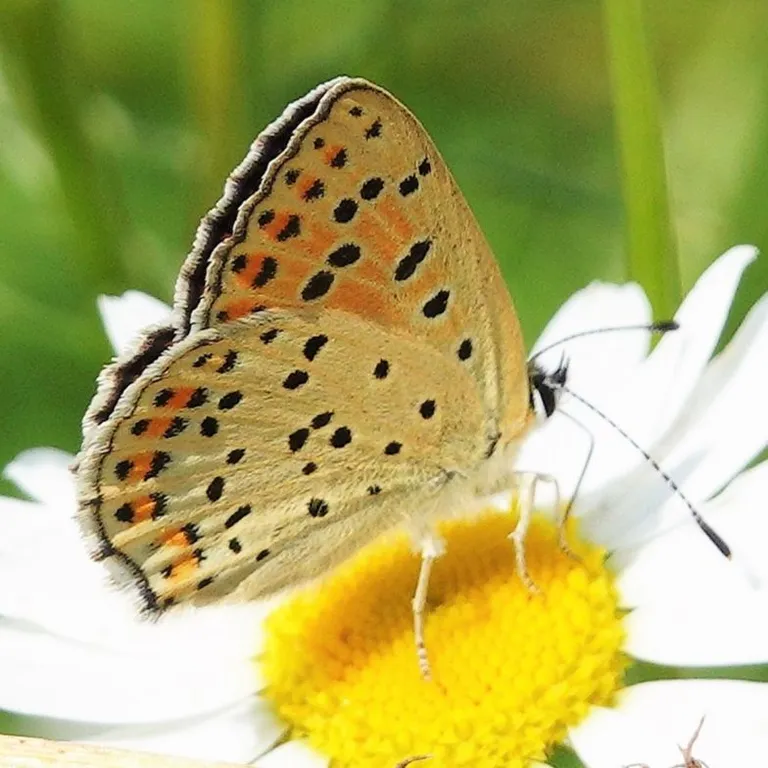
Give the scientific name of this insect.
Lycaena tityrus (also Loweia tityrus)
